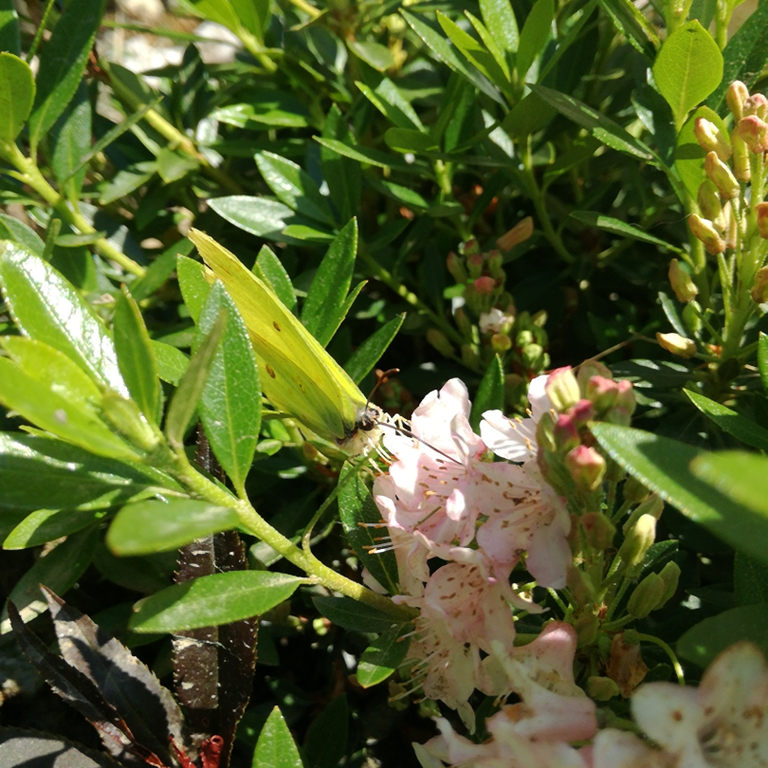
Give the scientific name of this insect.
Gonepteryx rhamni
